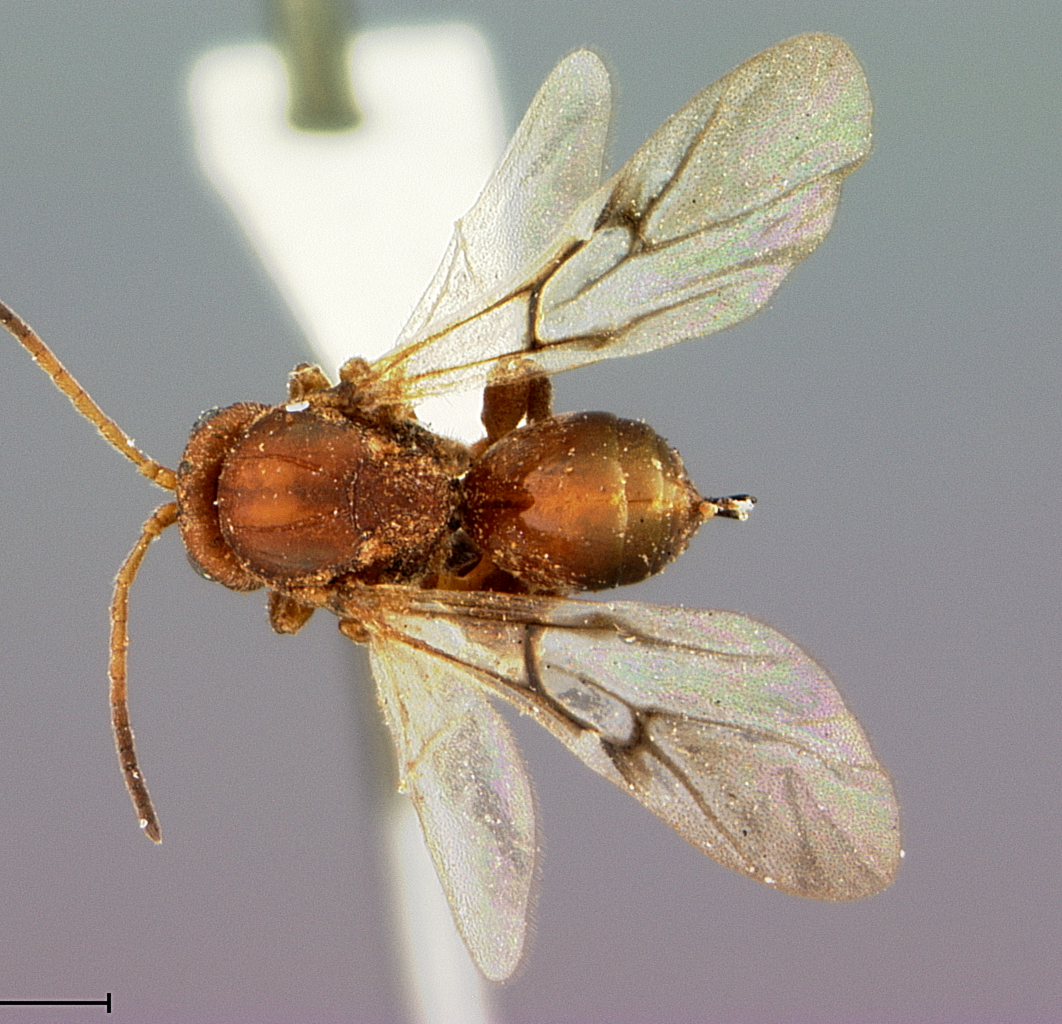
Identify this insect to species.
Callirhytis attigua
